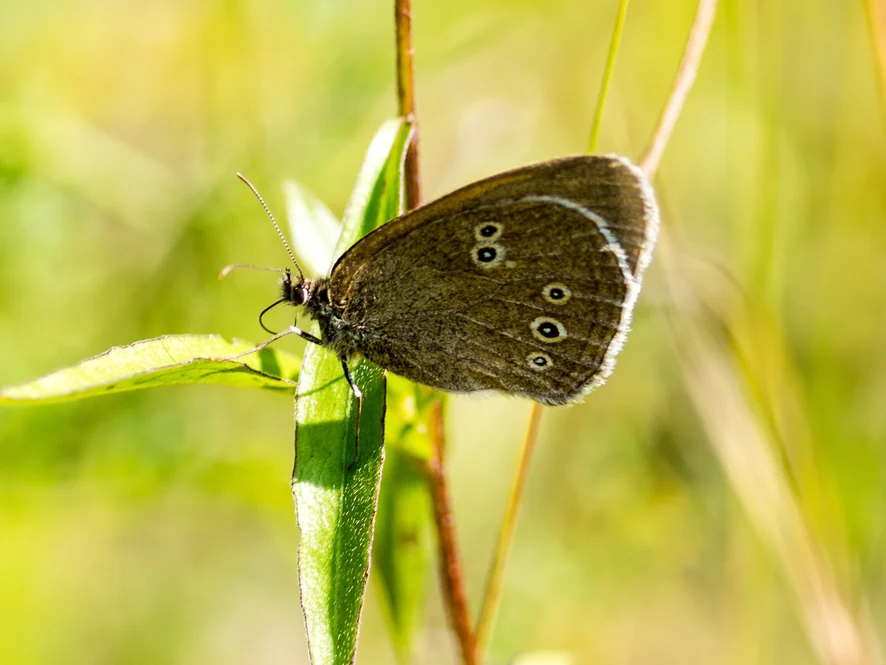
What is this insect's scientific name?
Aphantopus hyperantus
